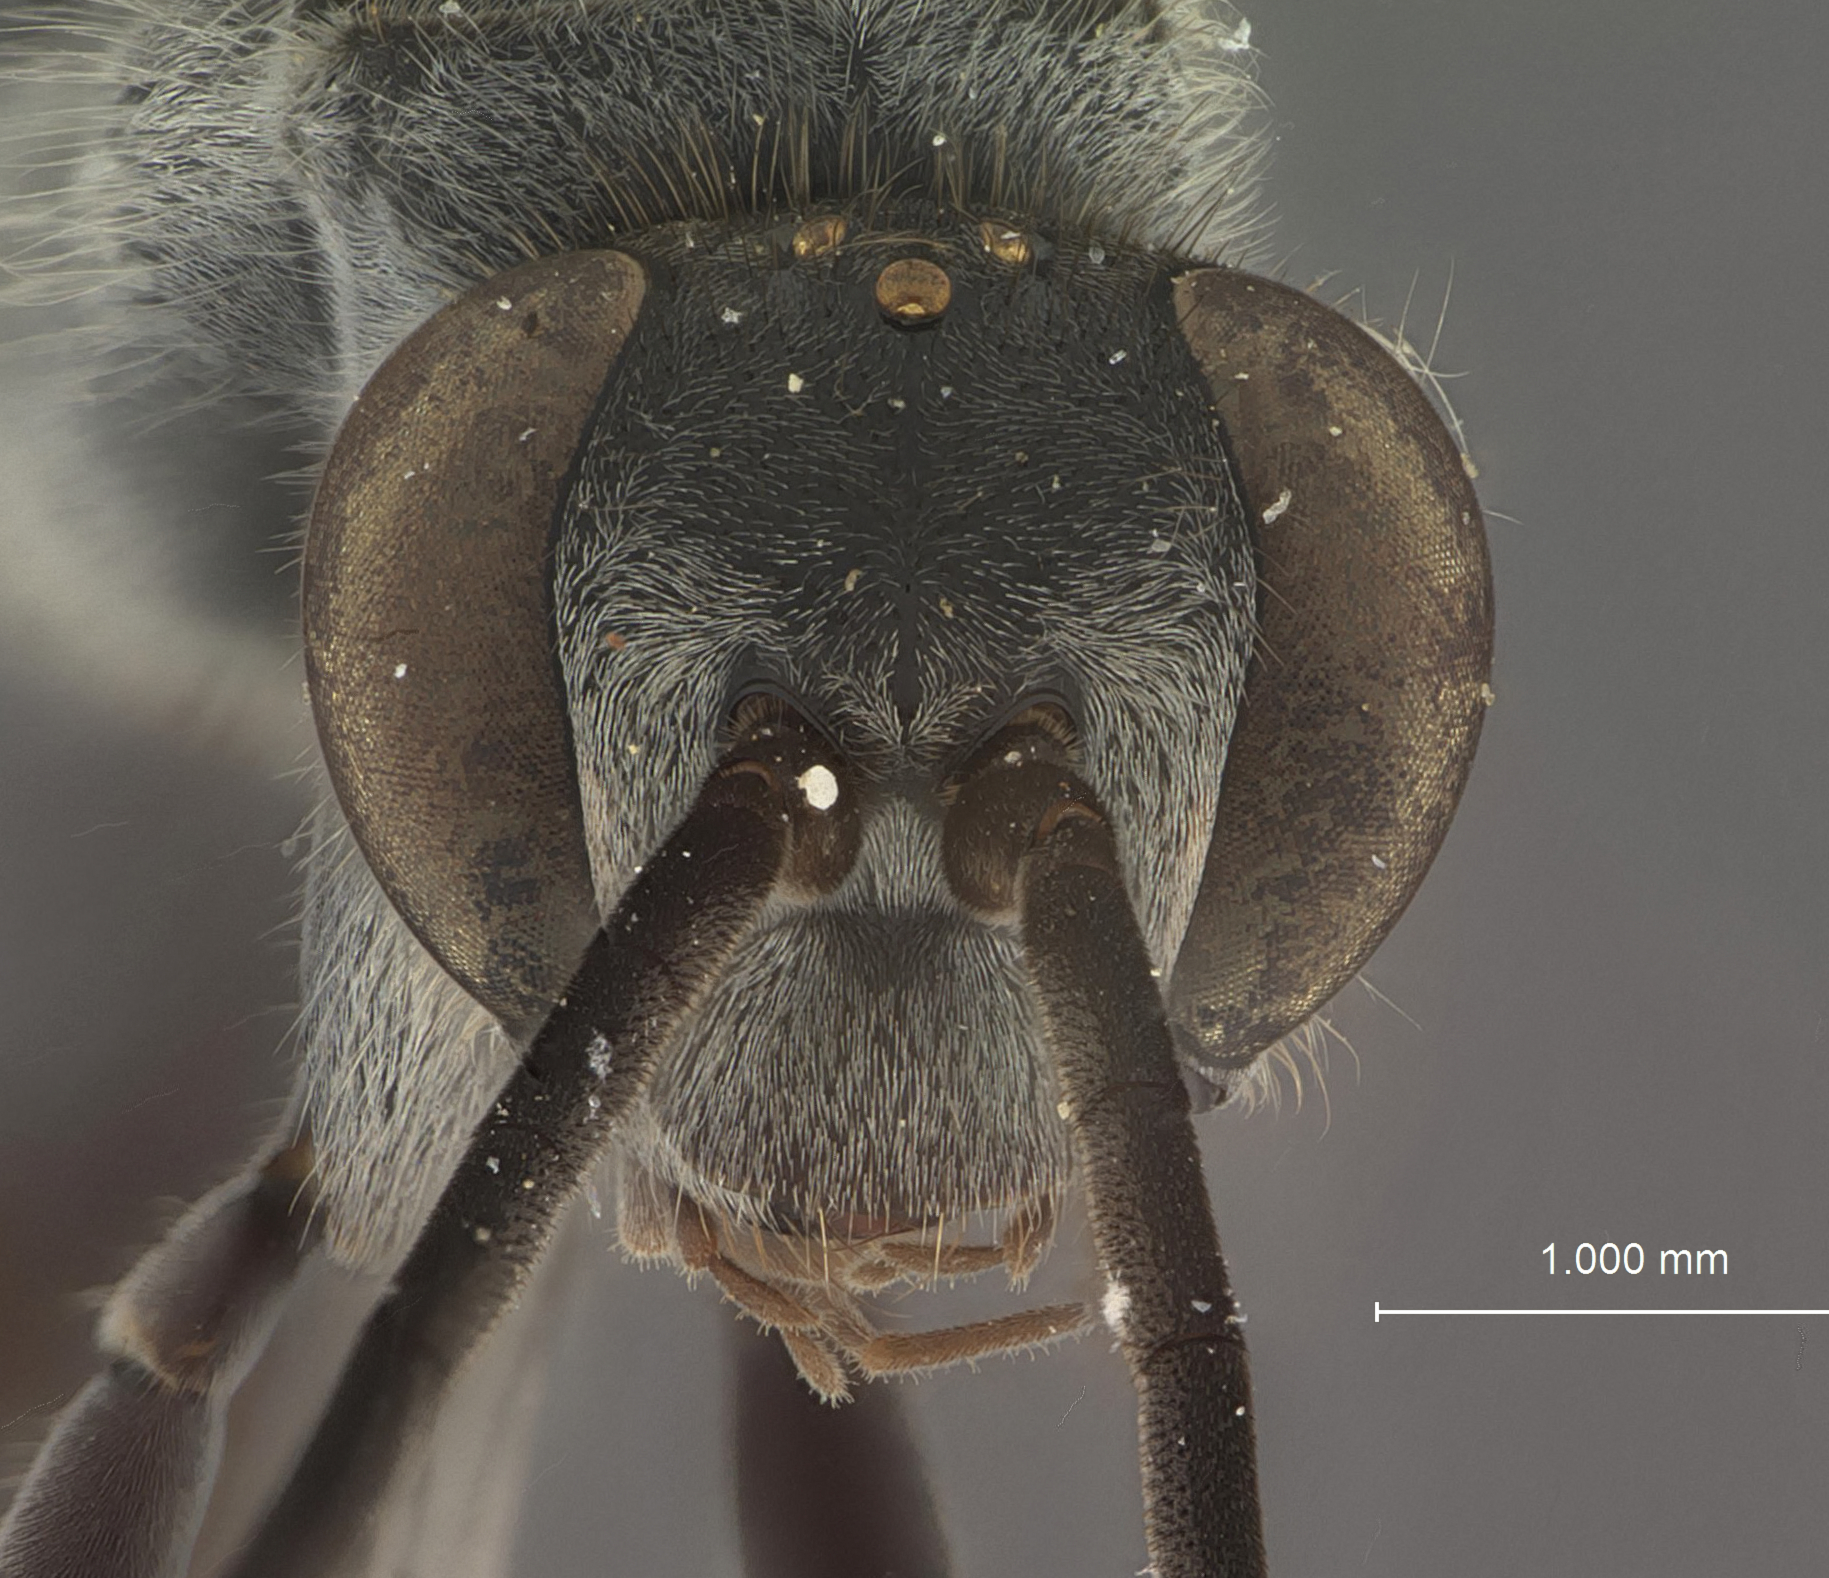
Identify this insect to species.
Auplopus kuarensis
